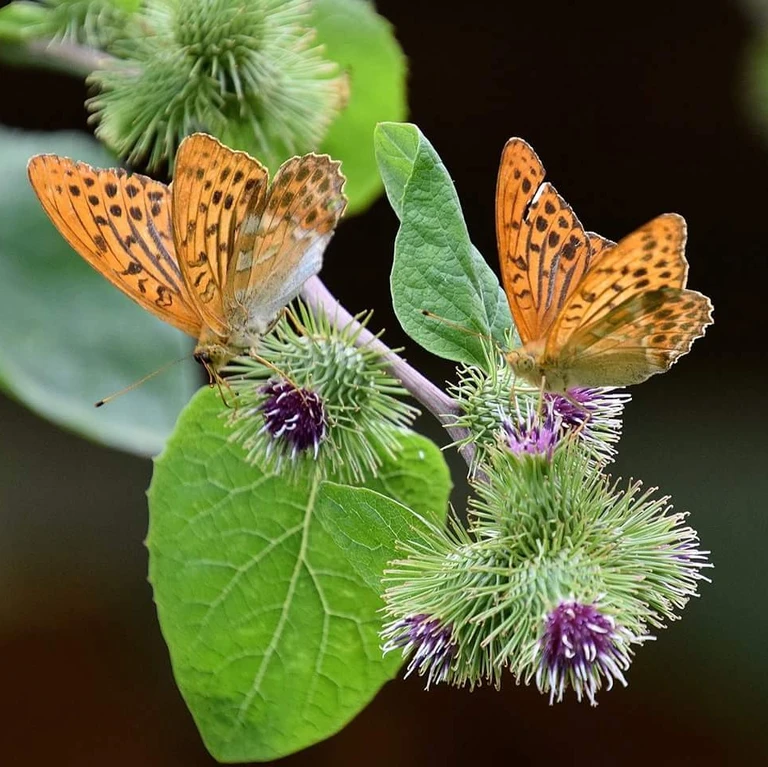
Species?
Argynnis paphia
